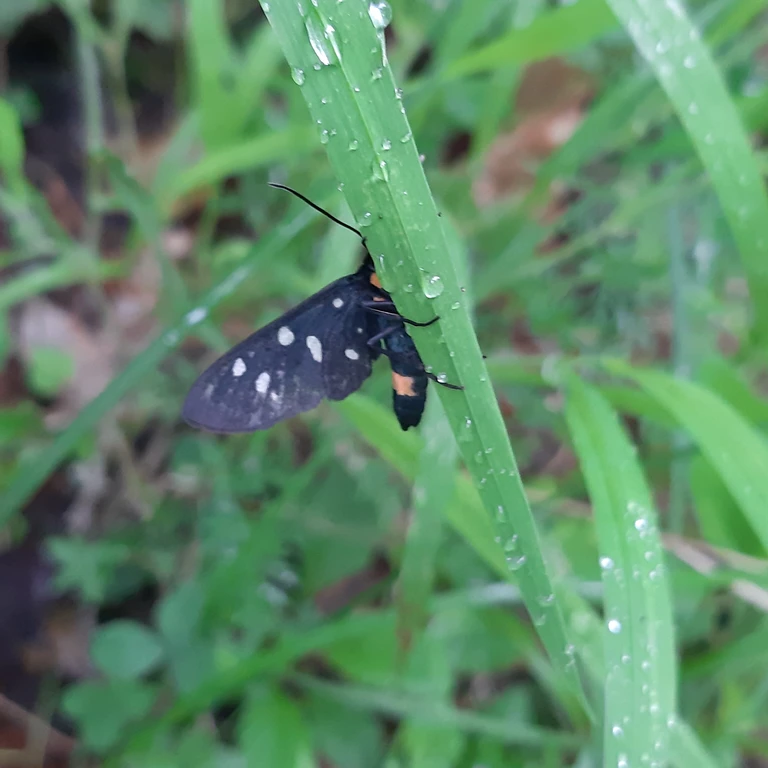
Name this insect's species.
Amata phegea
